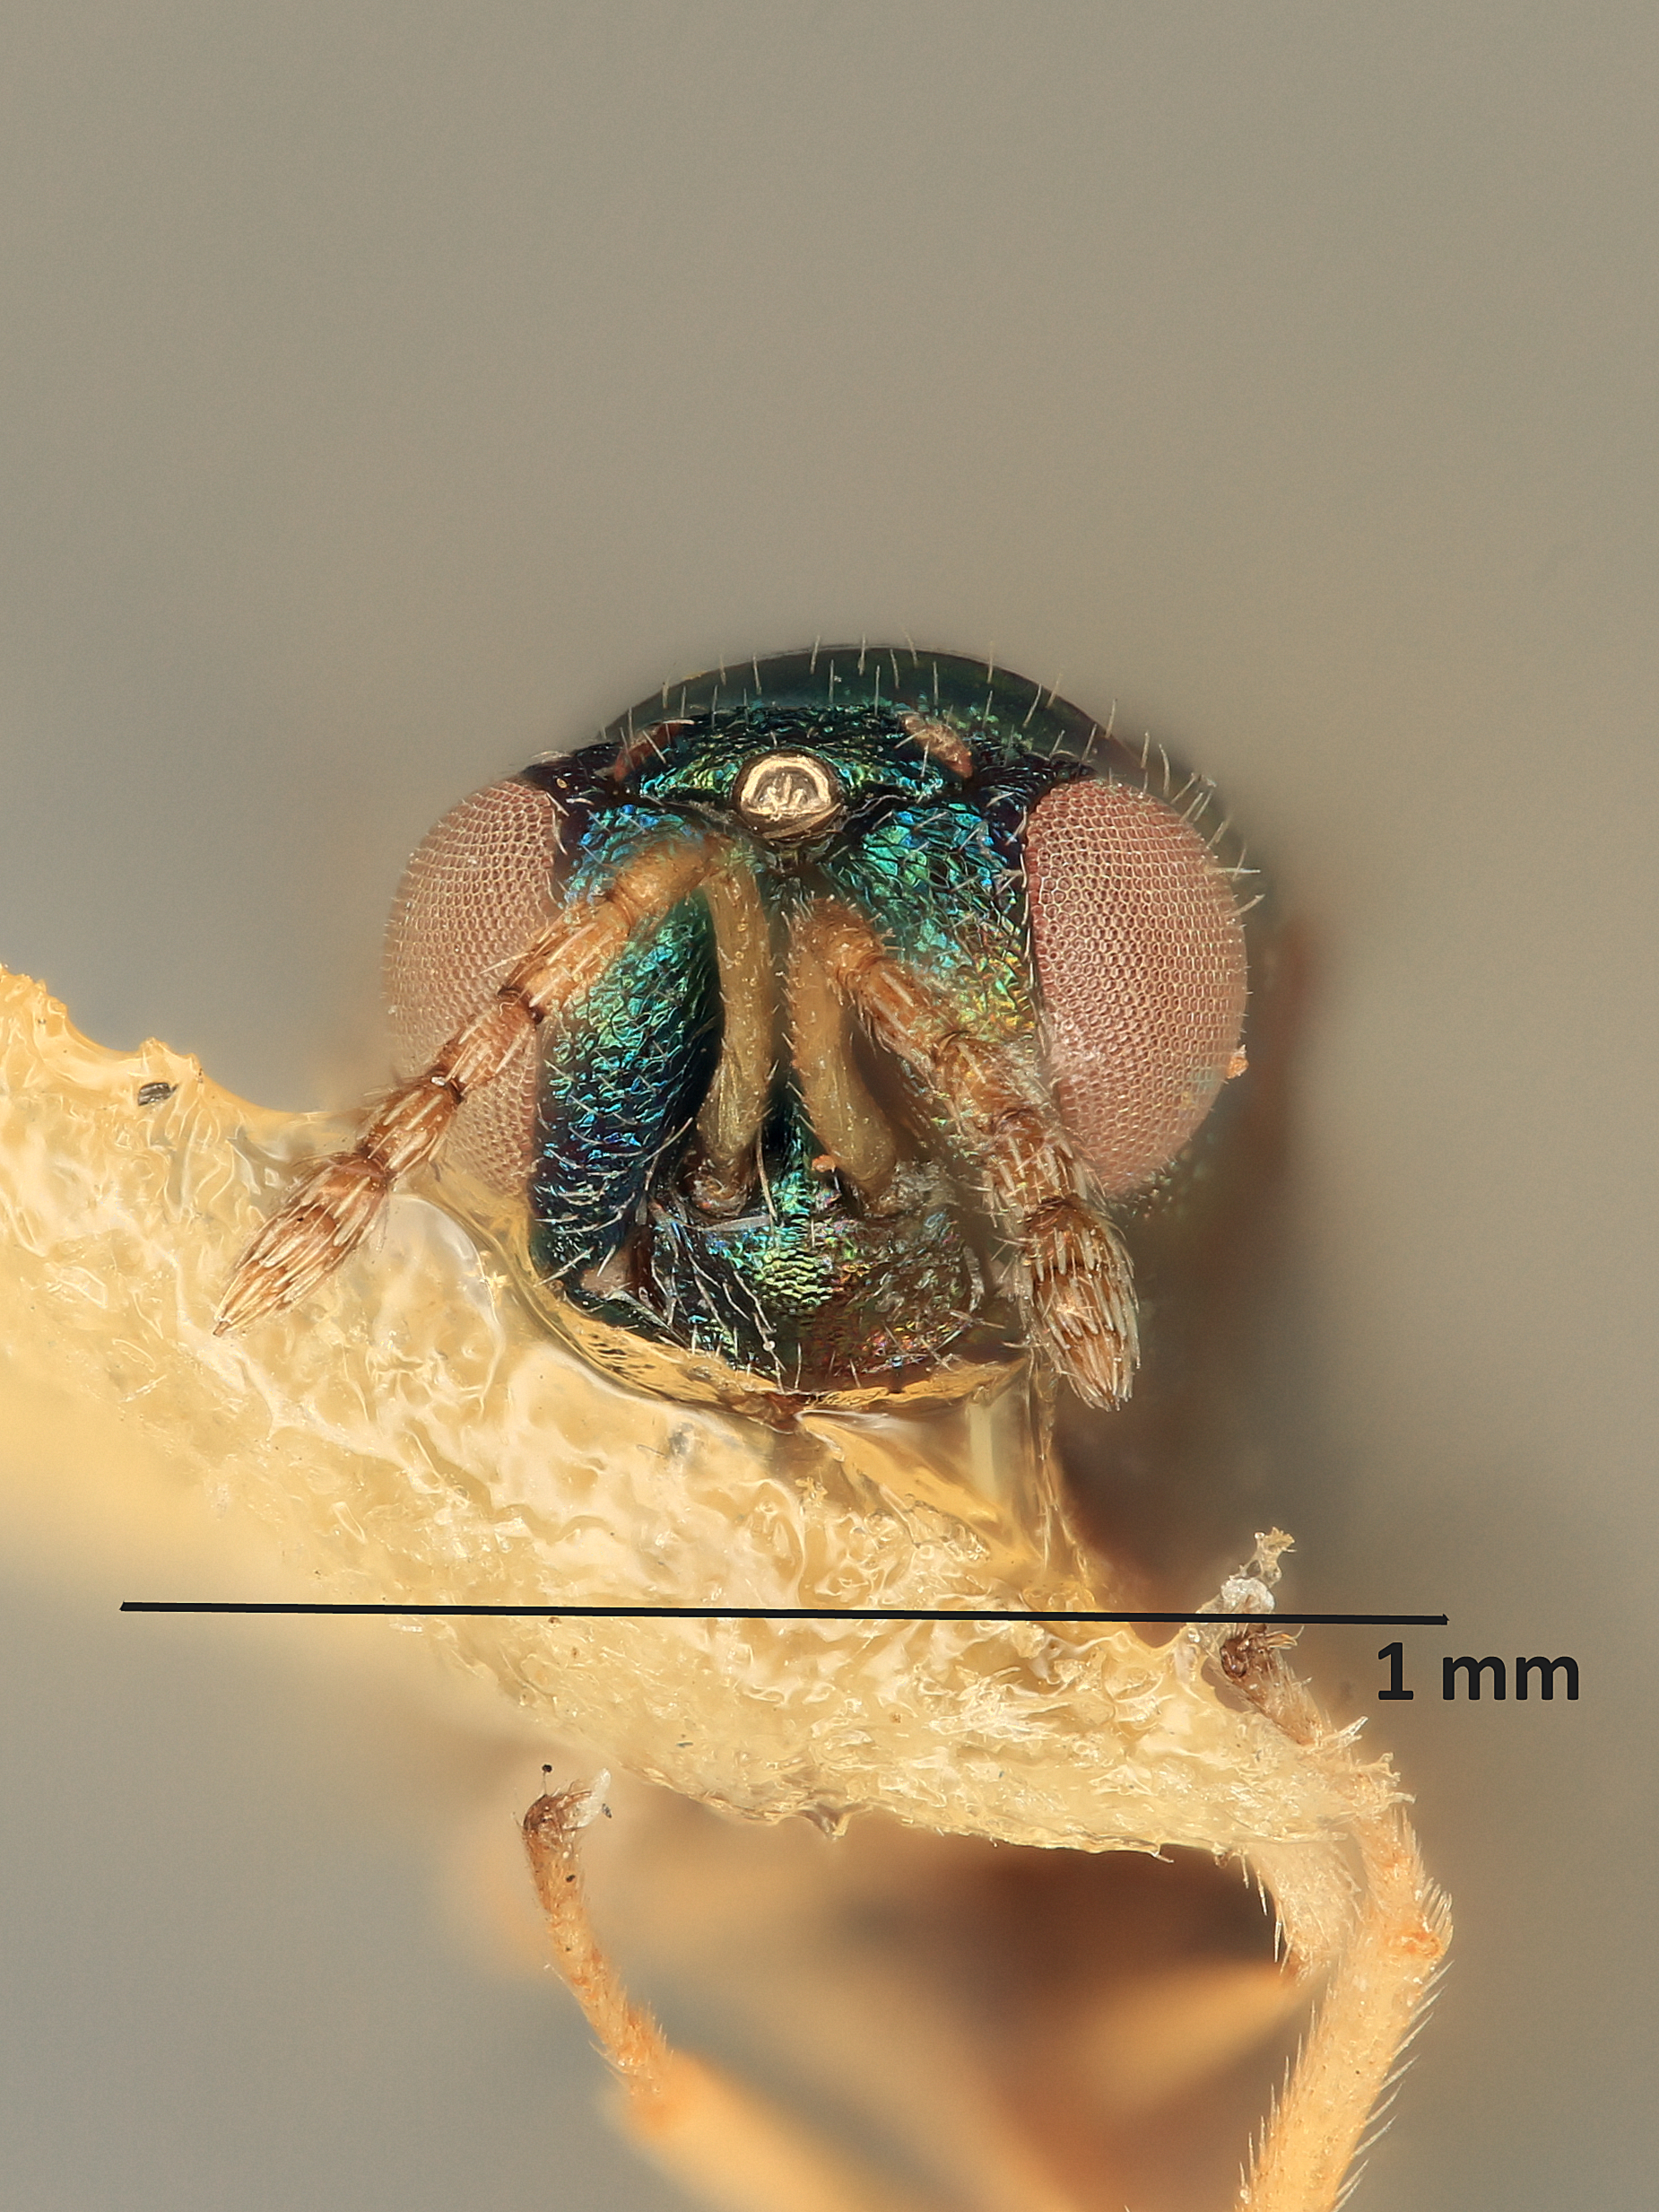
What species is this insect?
Galeopsomopsis transcarinatus
